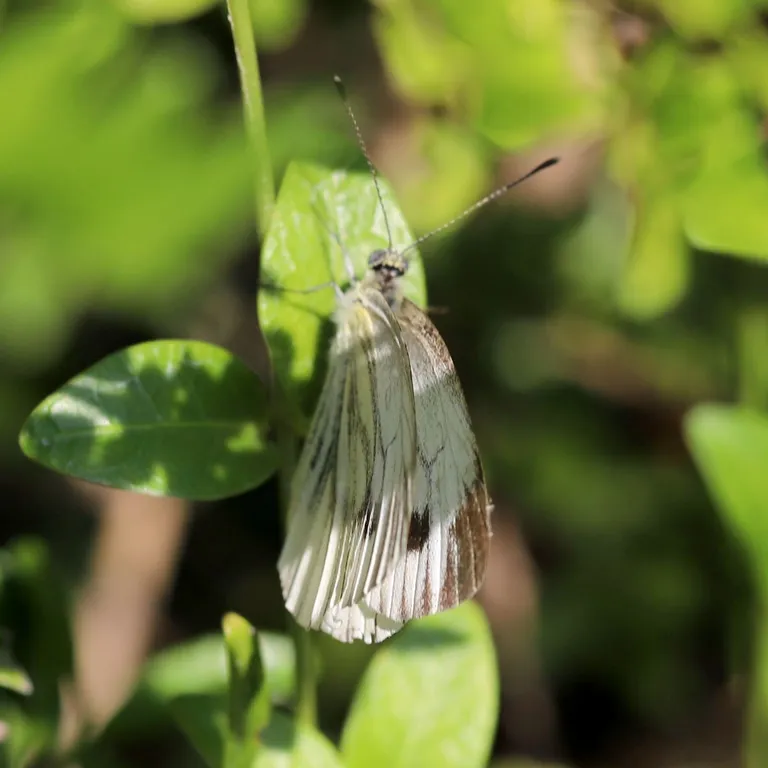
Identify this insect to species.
Pieris napi
